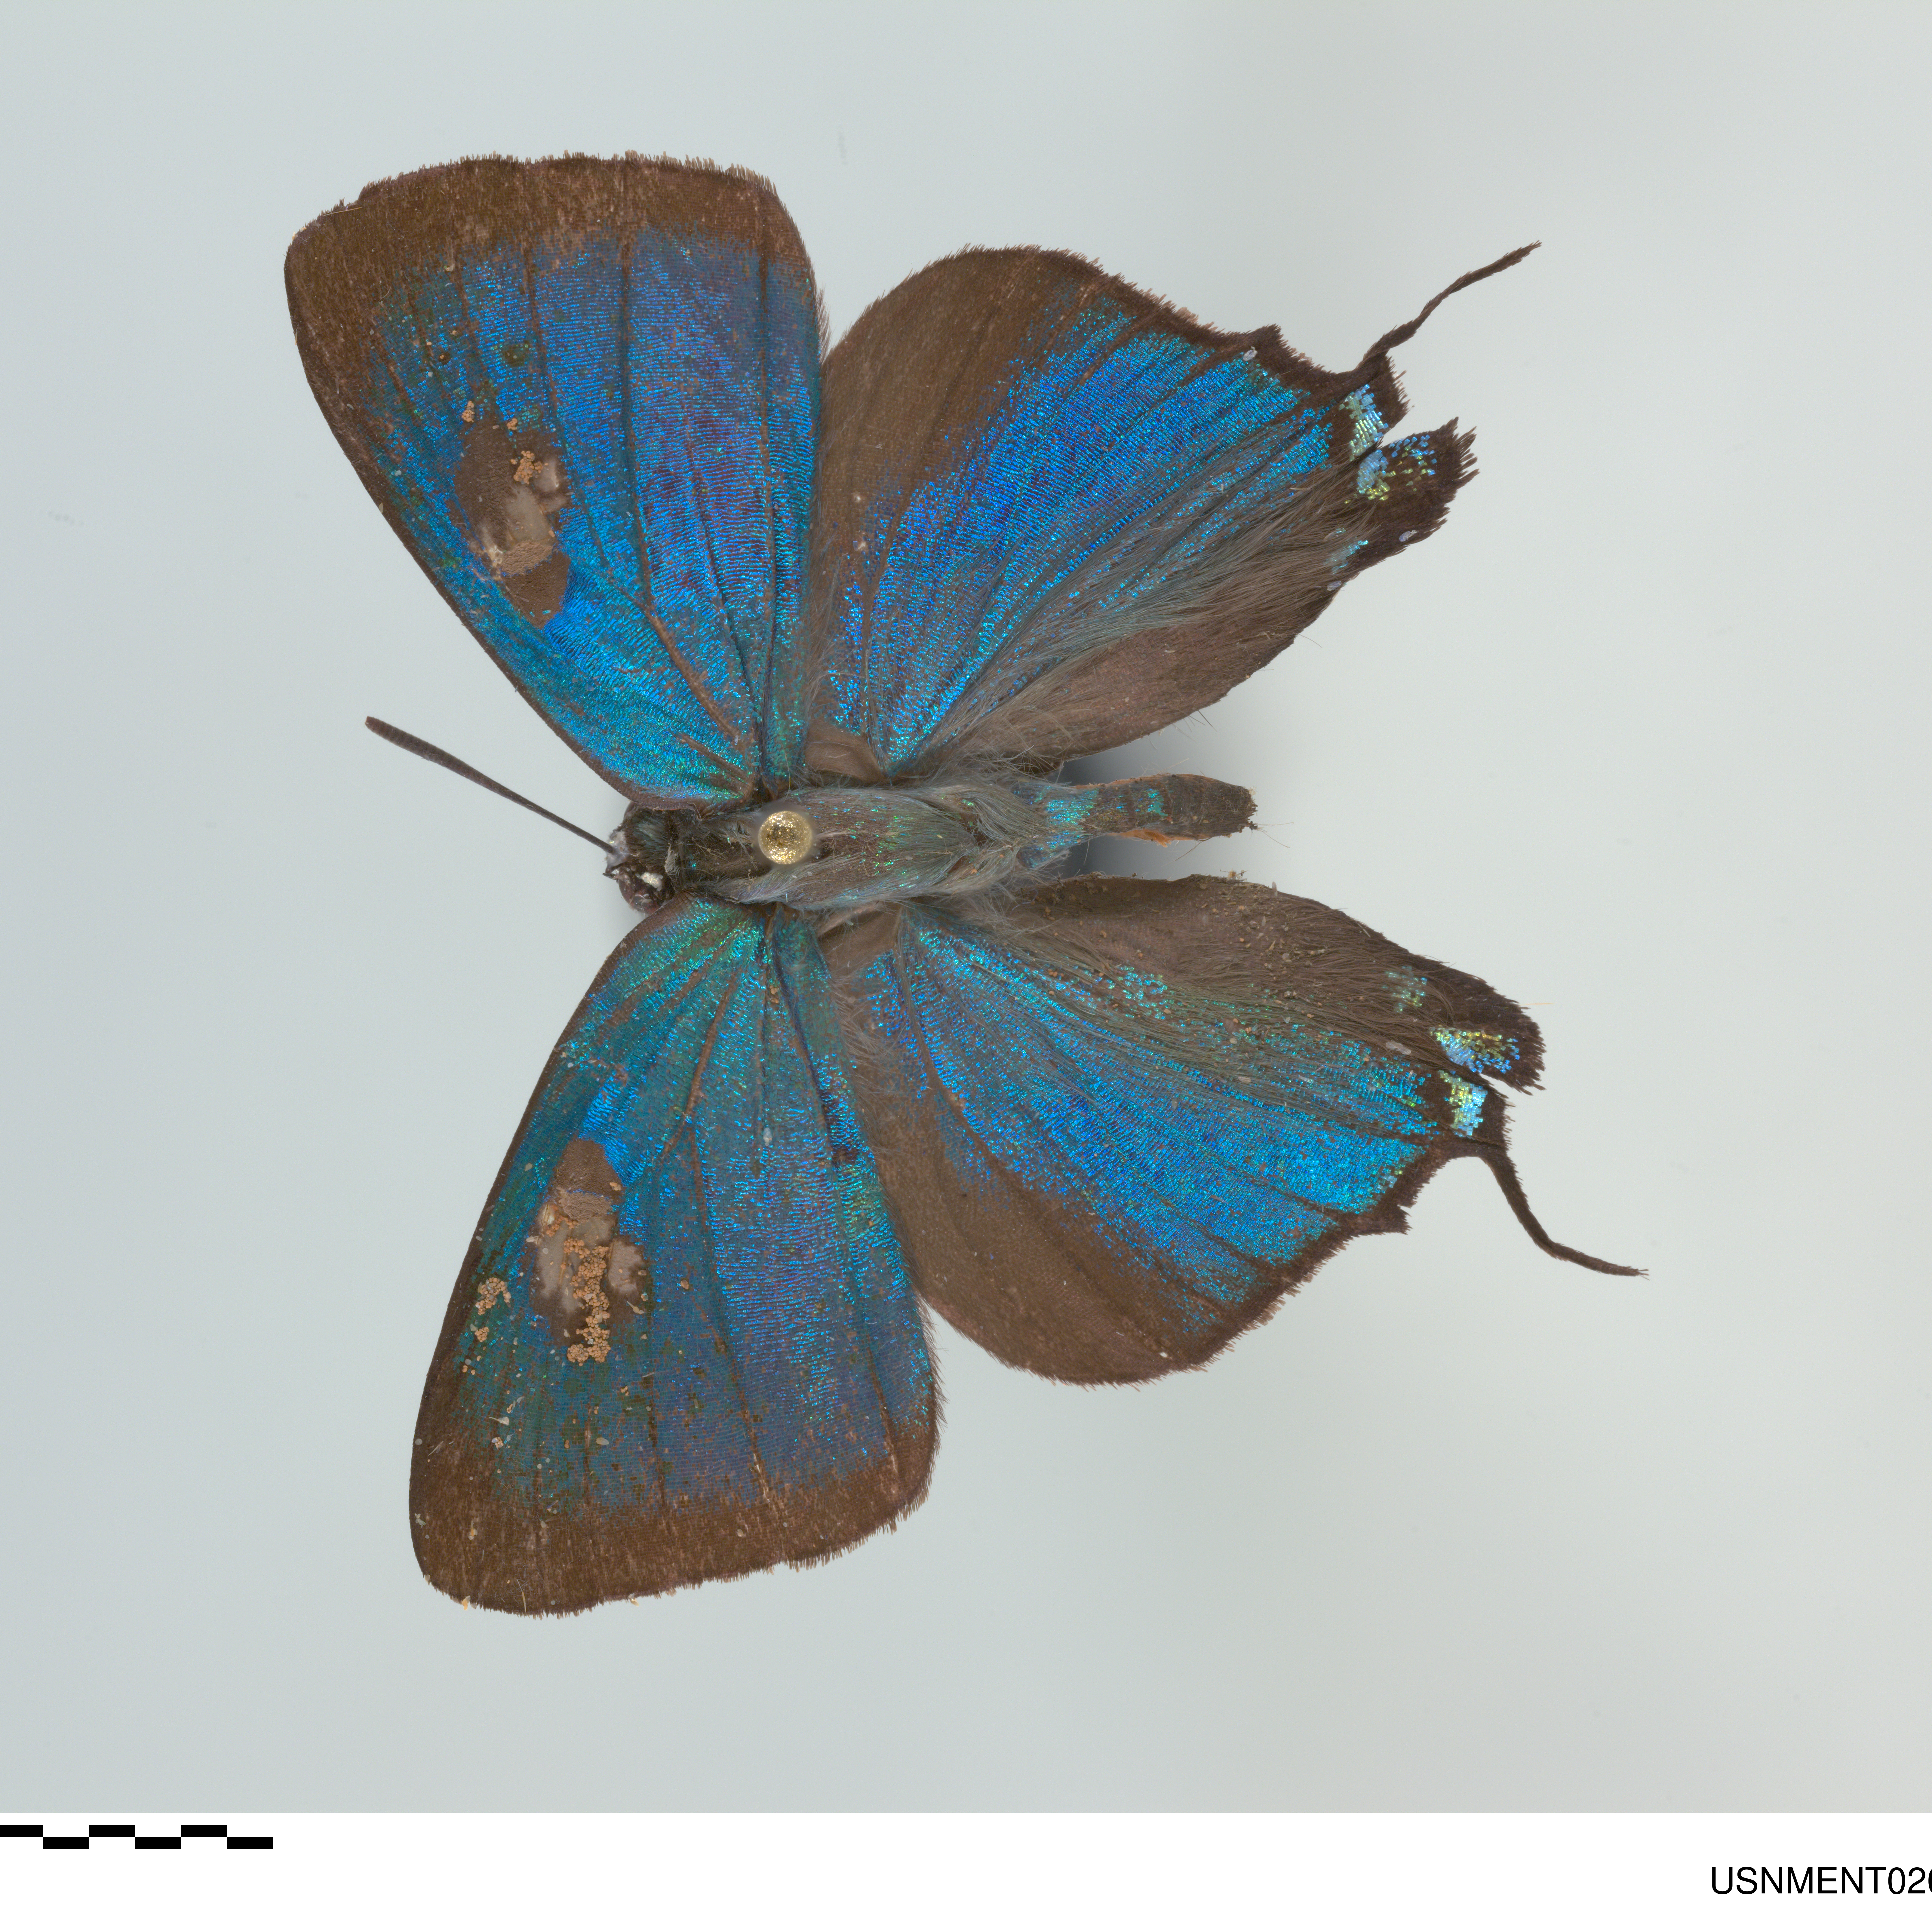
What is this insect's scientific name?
Atlides halesus (also Dasymutilla occidentalis)
